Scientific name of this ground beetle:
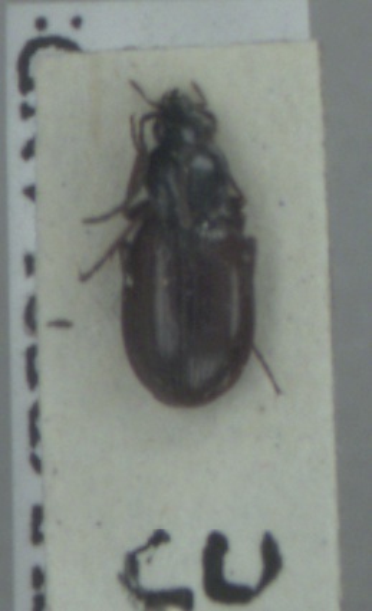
Agonum fuliginosum
